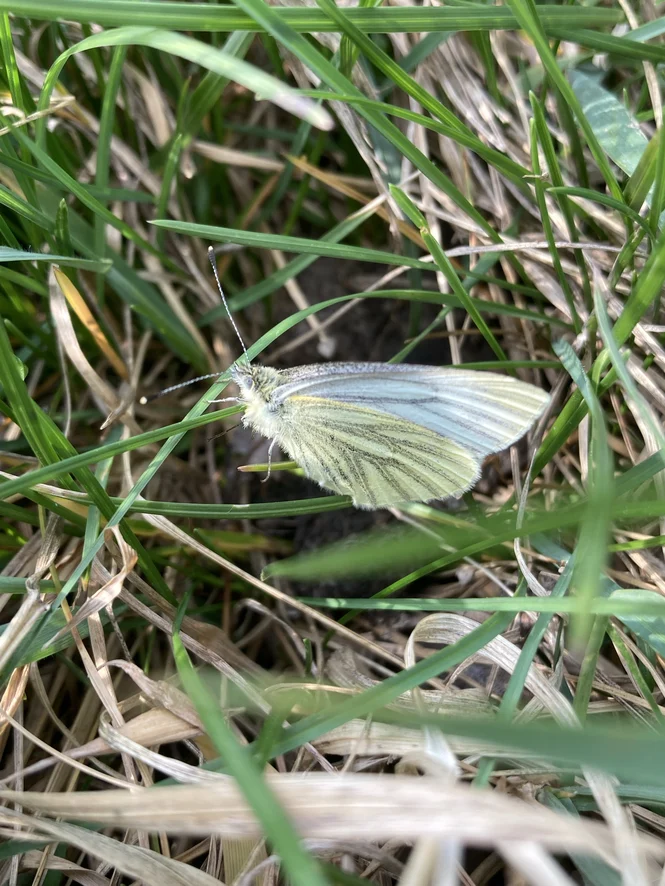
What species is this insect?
Pieris napi
